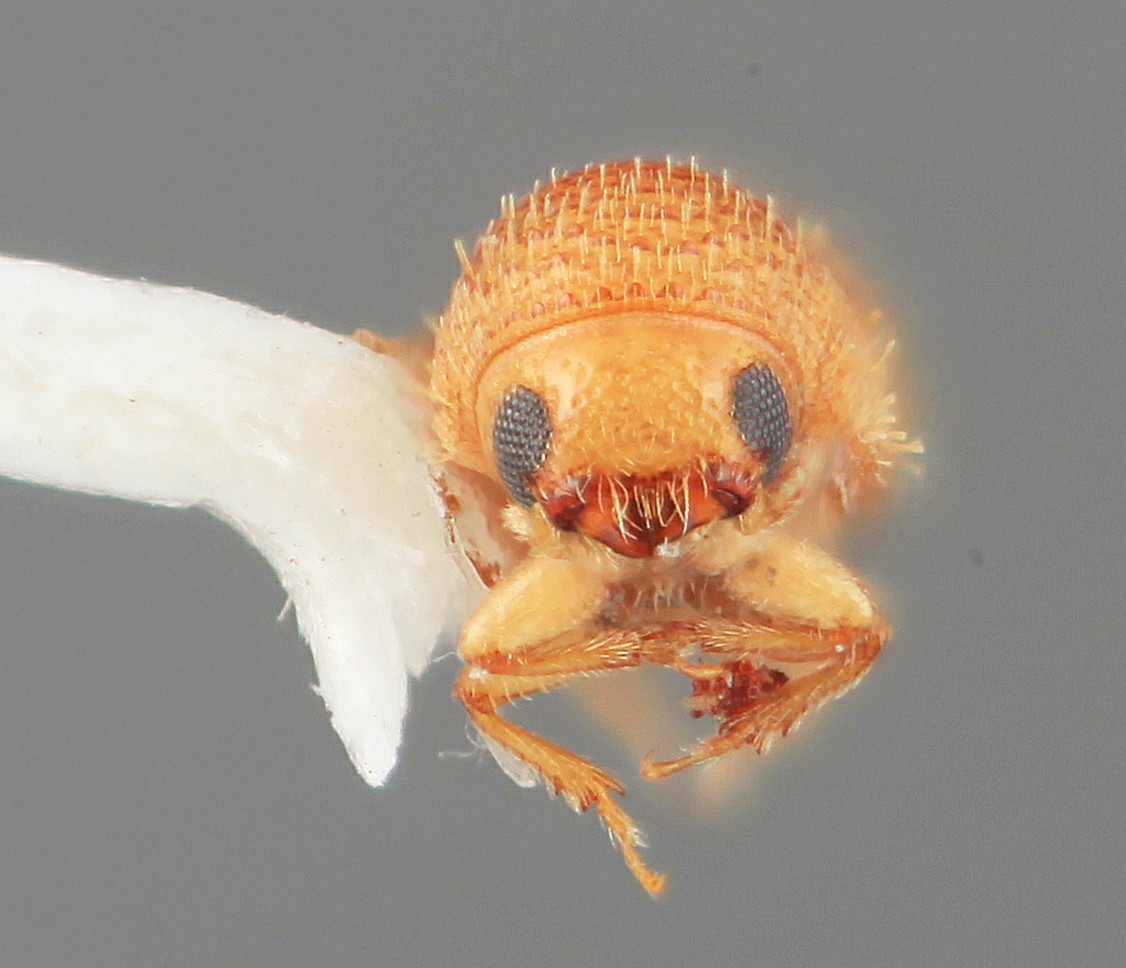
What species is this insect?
Phelloterus atrocis
